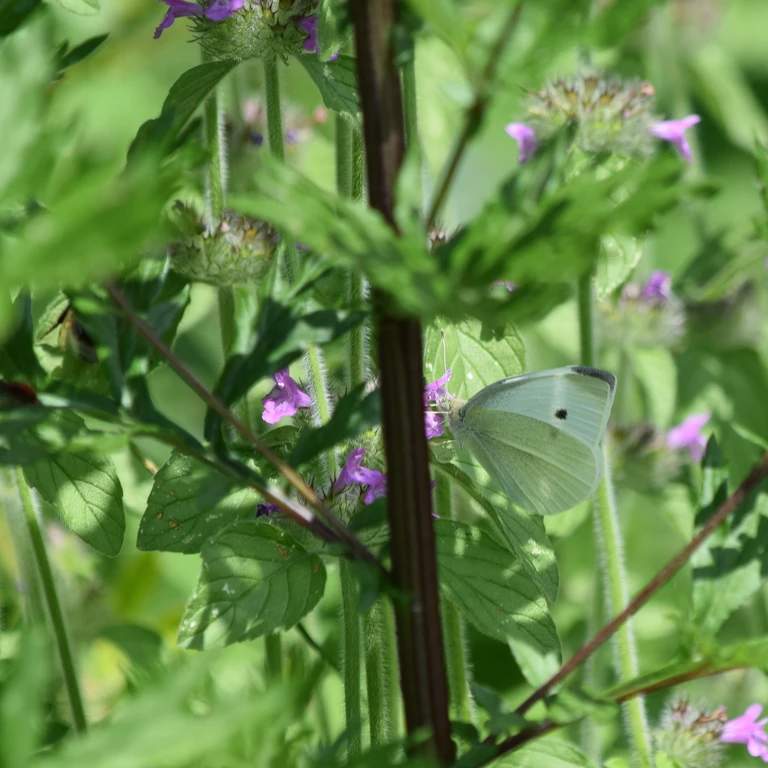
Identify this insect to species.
Pieris rapae
